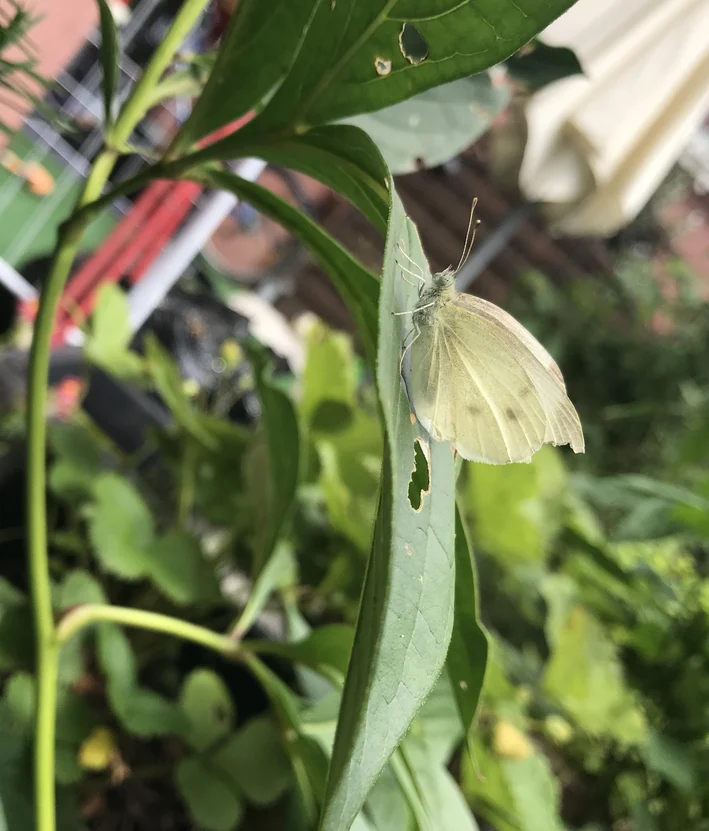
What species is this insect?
Pieris rapae
